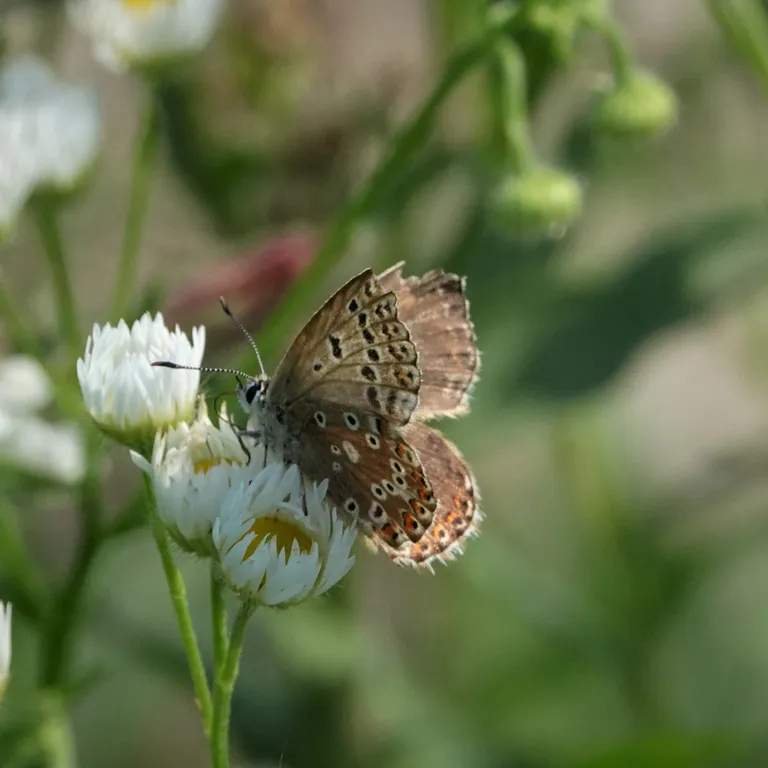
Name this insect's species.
Lysandra coridon
